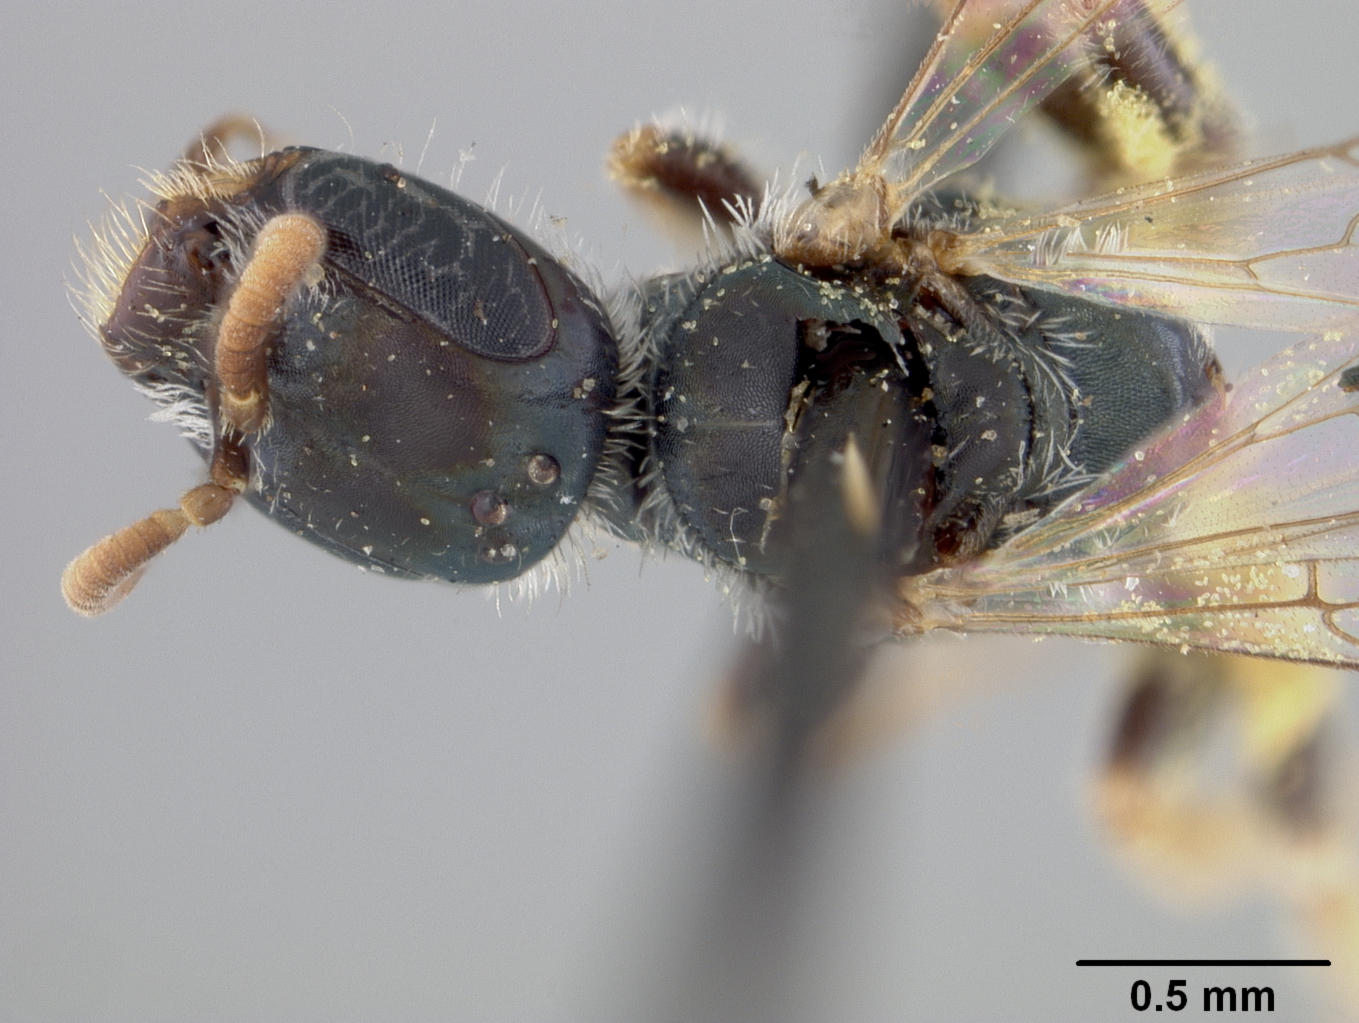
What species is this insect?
Halictus conanthi
